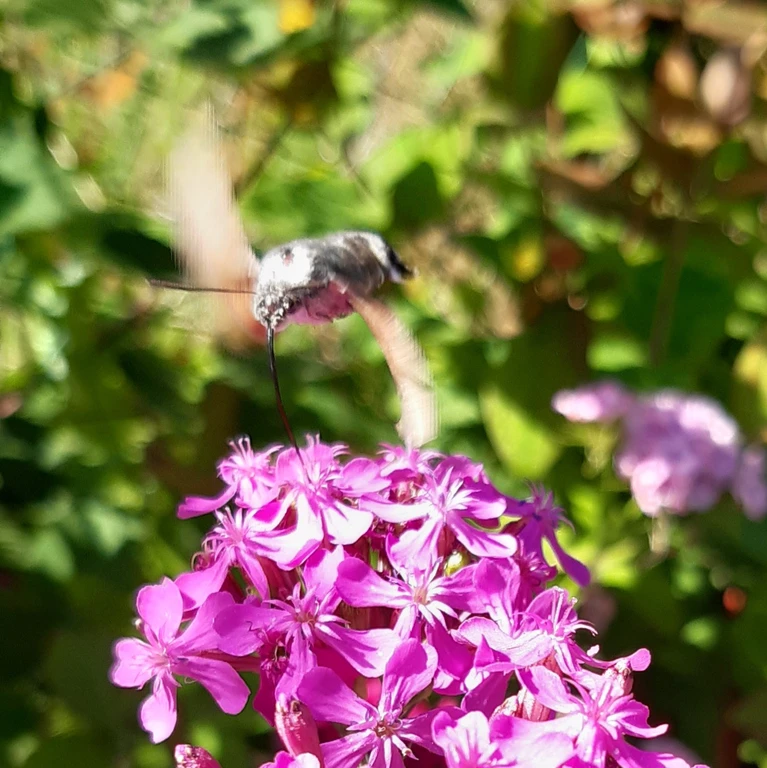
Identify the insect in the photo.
Macroglossum stellatarum
